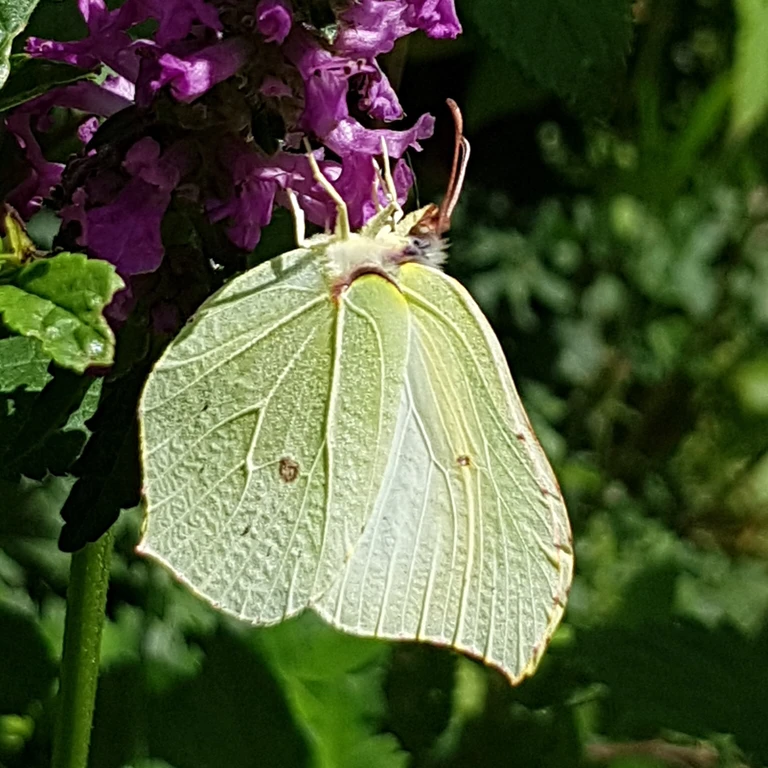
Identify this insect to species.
Gonepteryx rhamni
